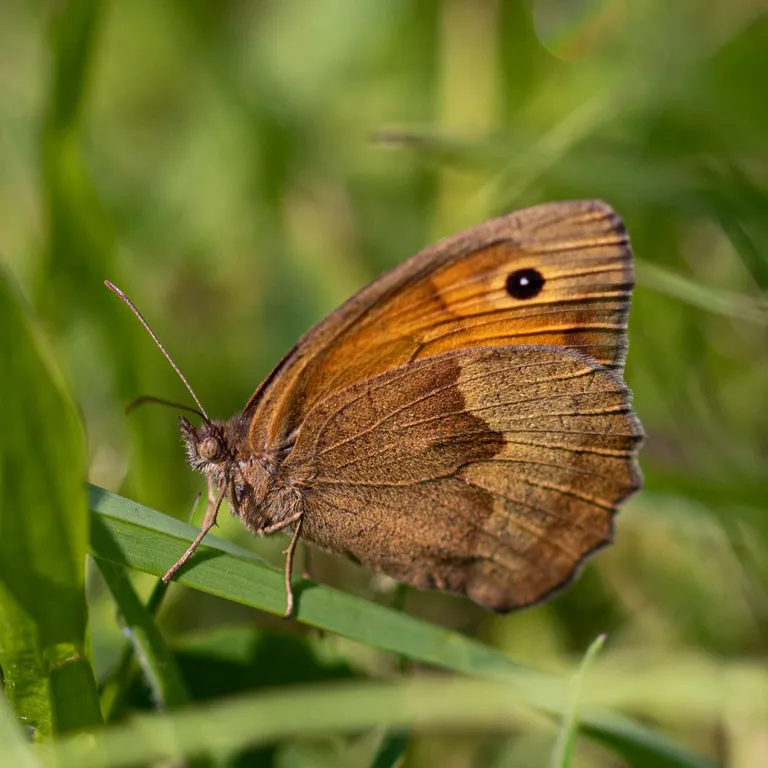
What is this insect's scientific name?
Maniola jurtina
